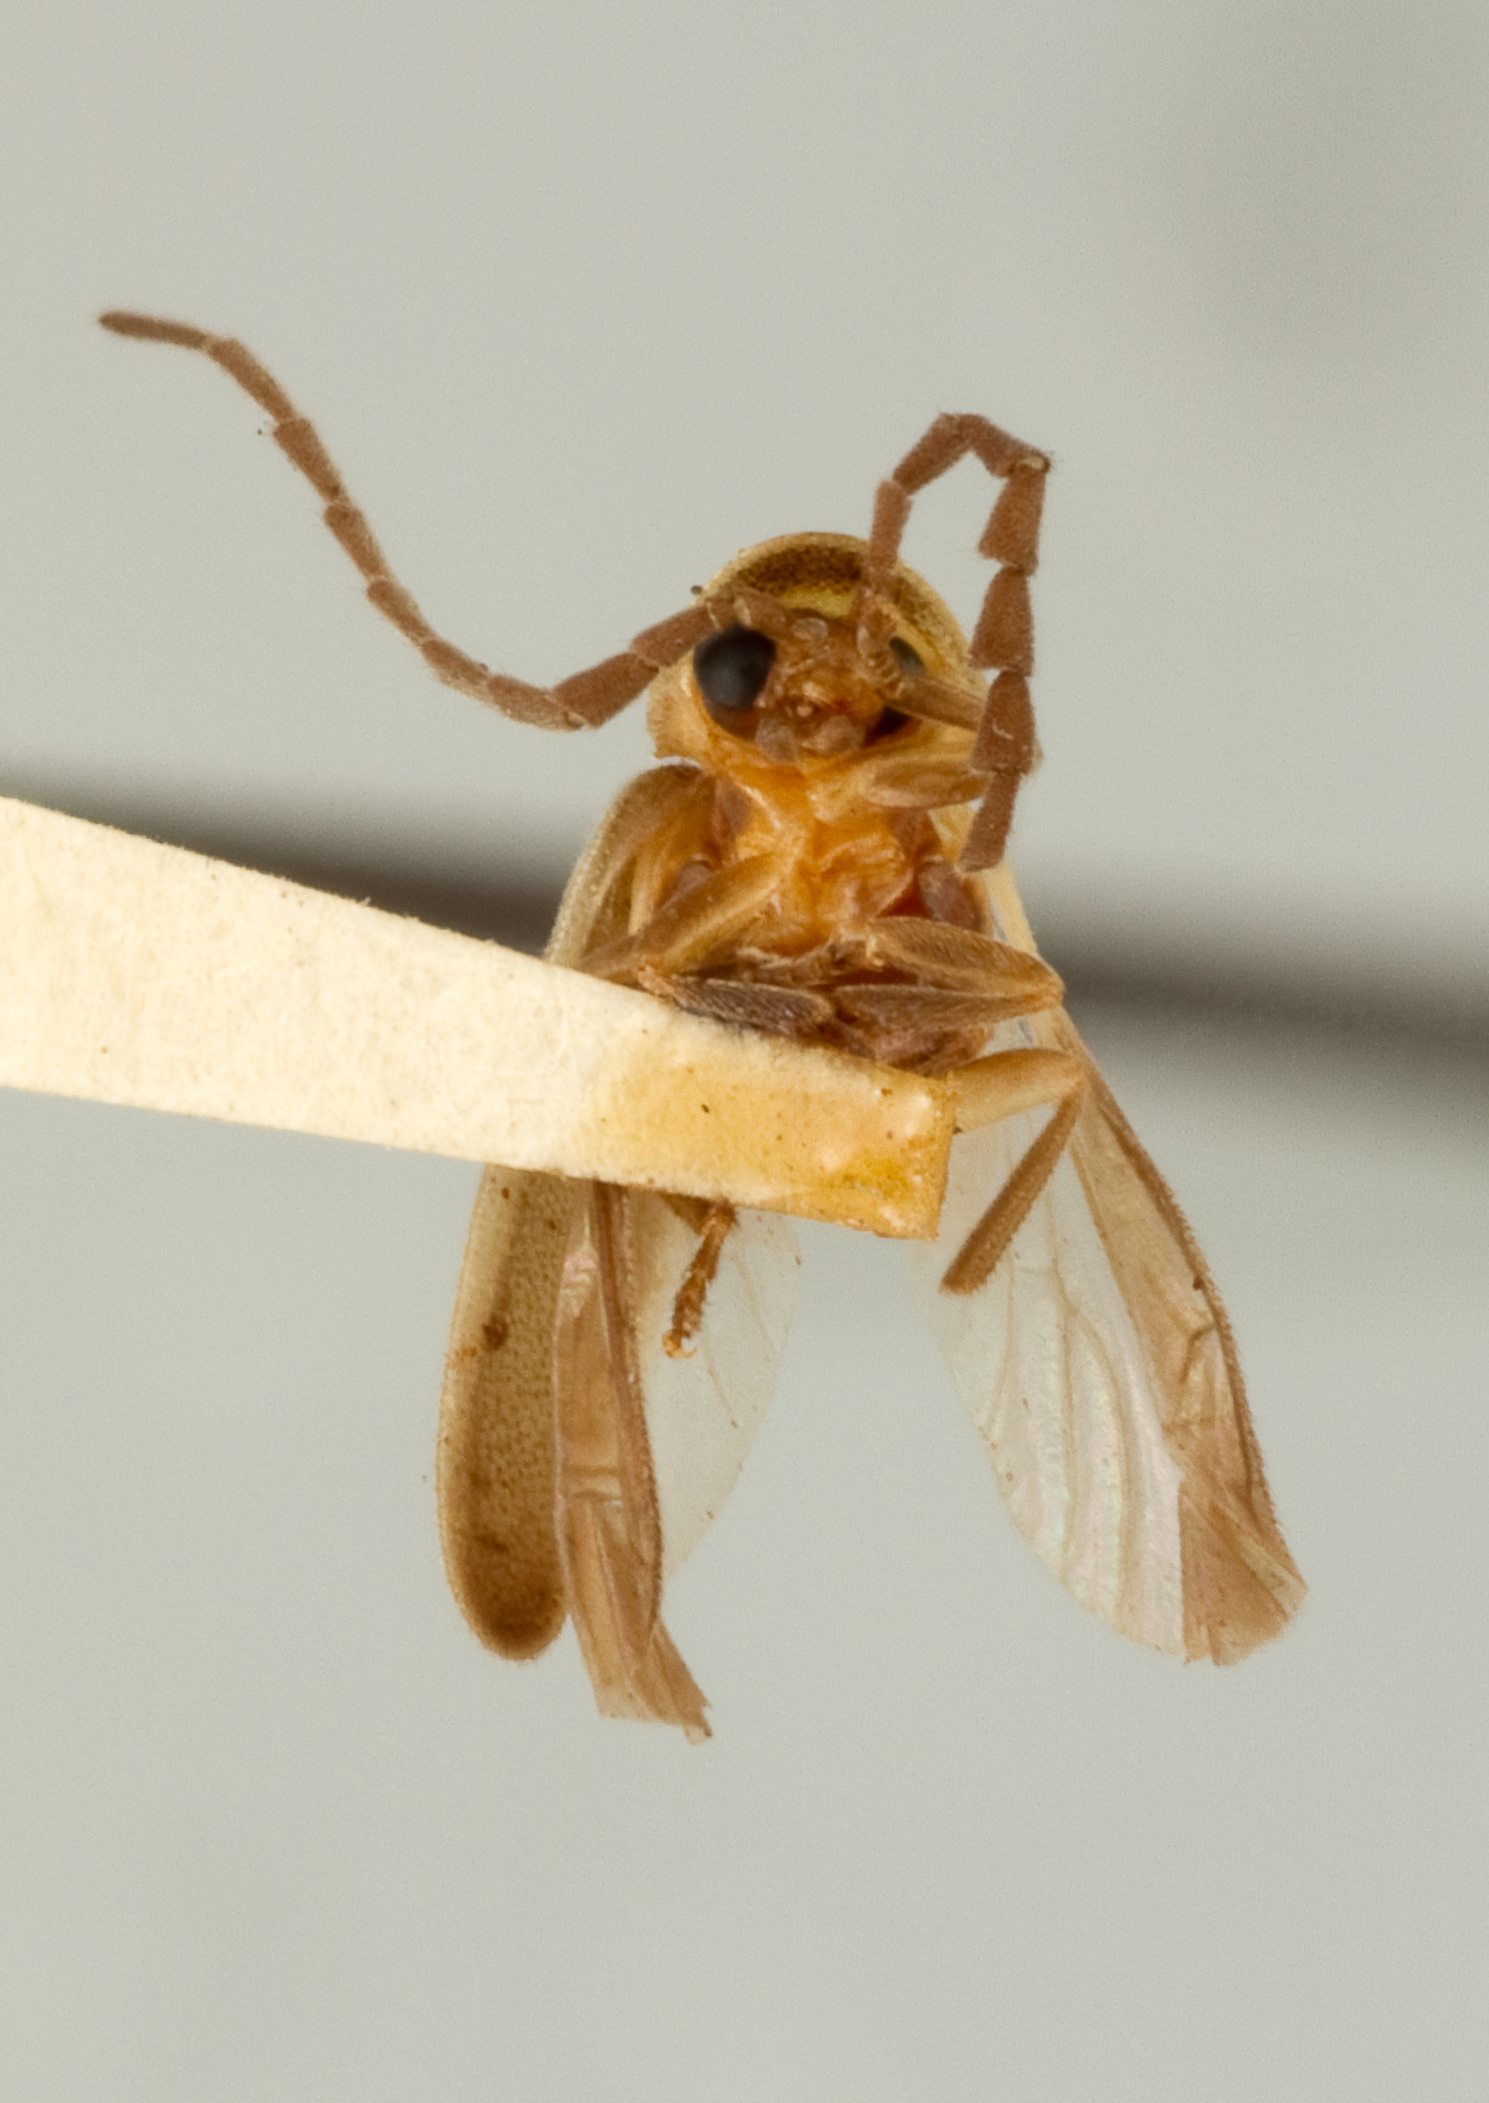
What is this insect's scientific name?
Lucidota fulvotinctus
